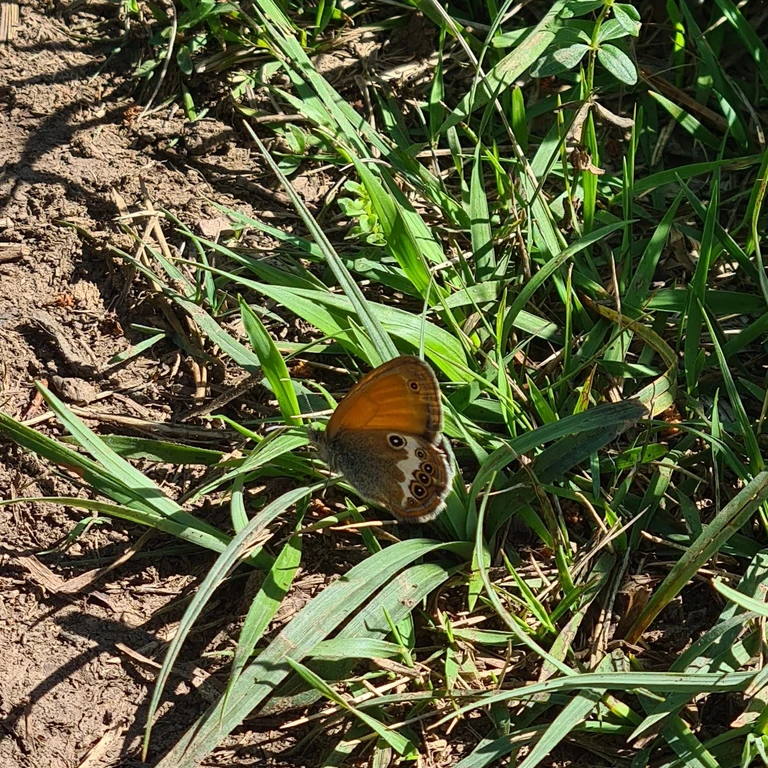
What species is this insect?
Coenonympha arcania
